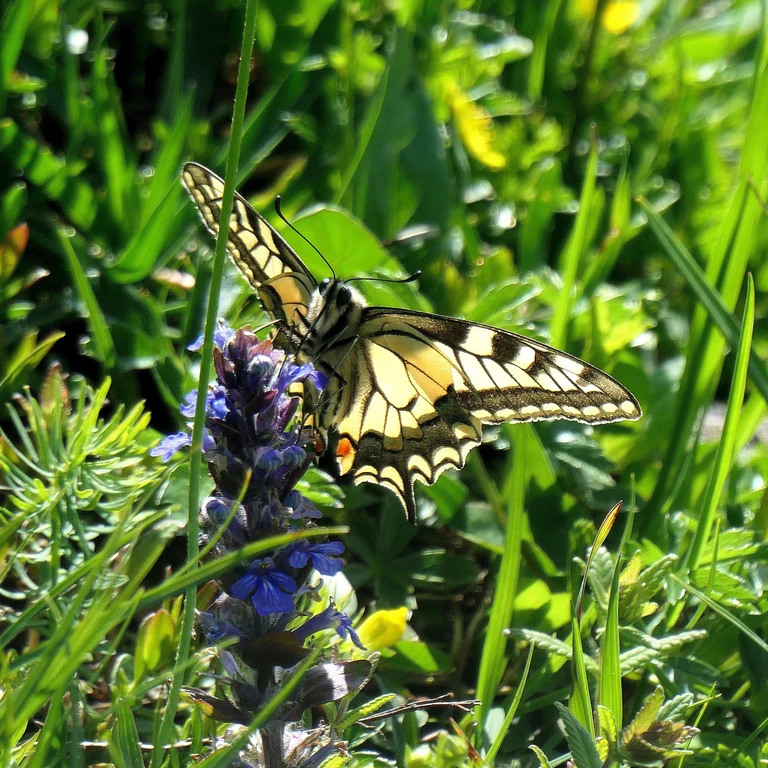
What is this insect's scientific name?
Papilio machaon
